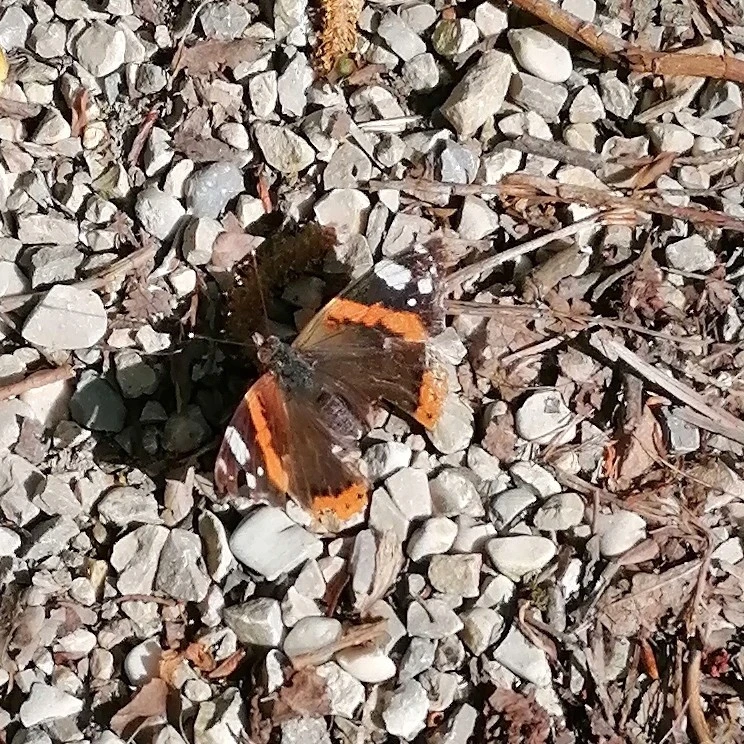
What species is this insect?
Vanessa atalanta
